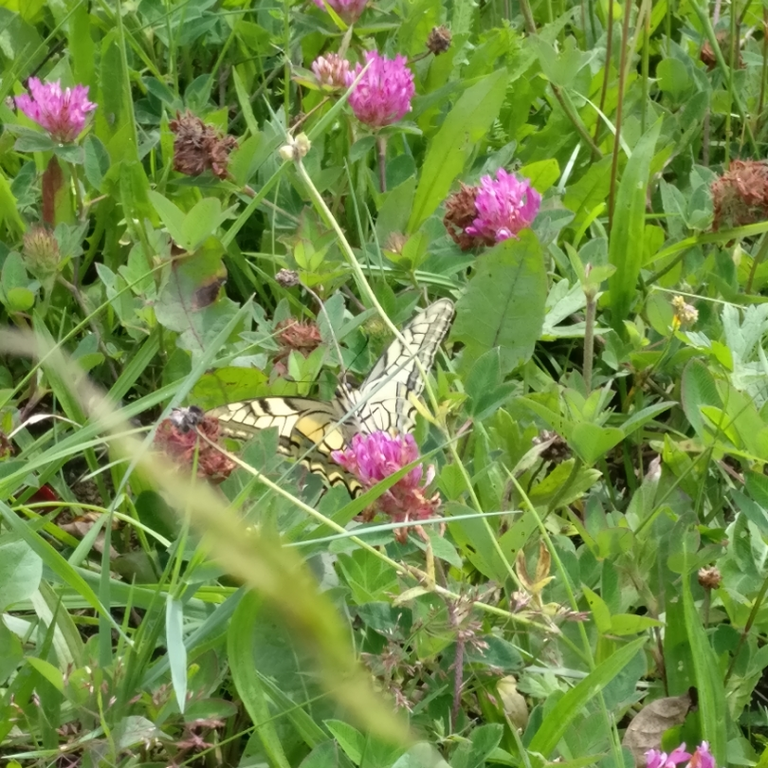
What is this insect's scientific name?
Papilio machaon
